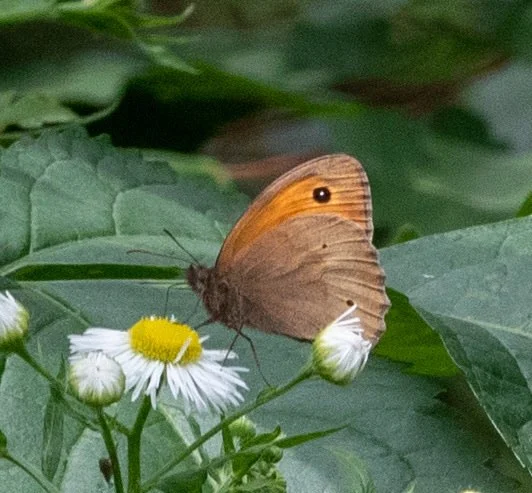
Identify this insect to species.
Maniola jurtina
